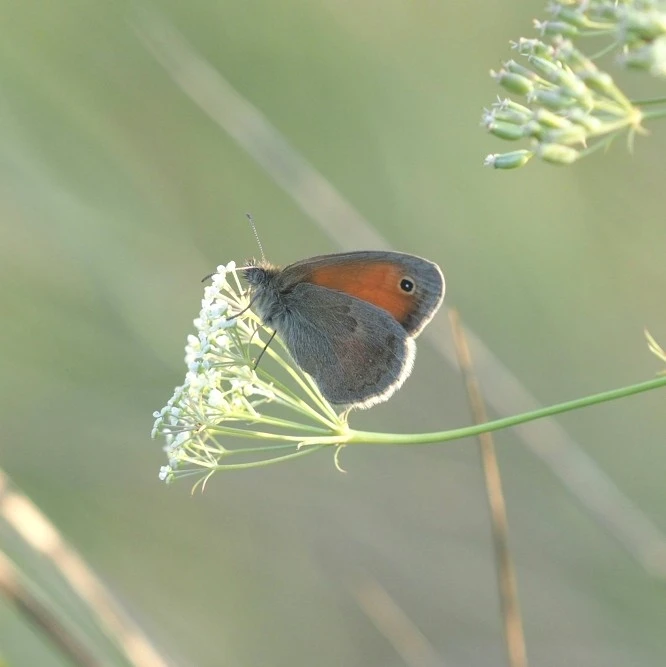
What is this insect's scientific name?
Coenonympha pamphilus
